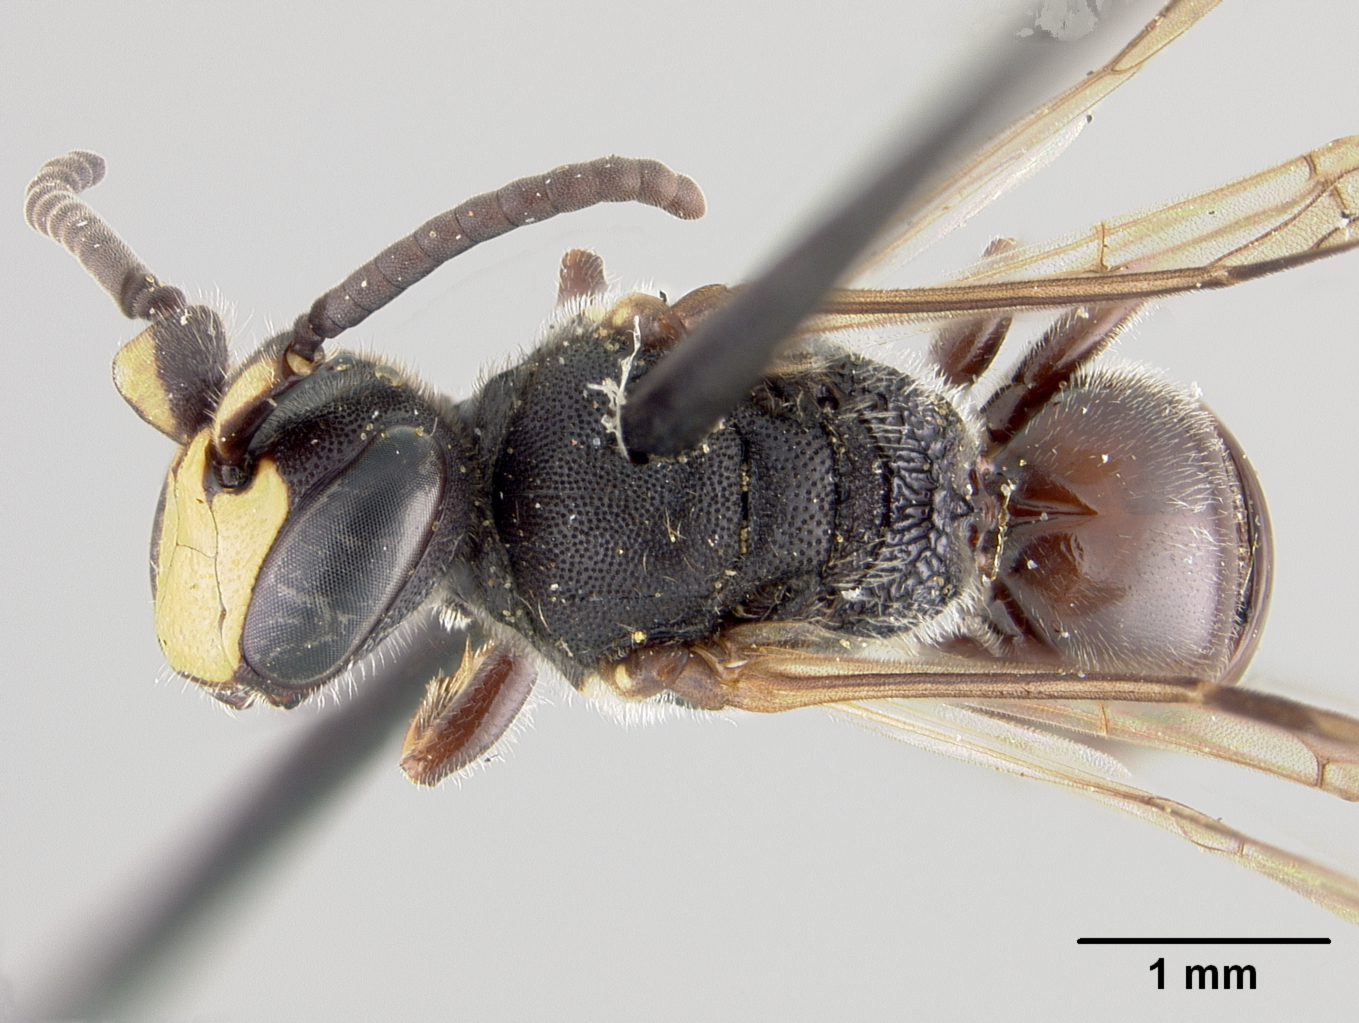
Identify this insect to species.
Hylaeus cardioscapus
